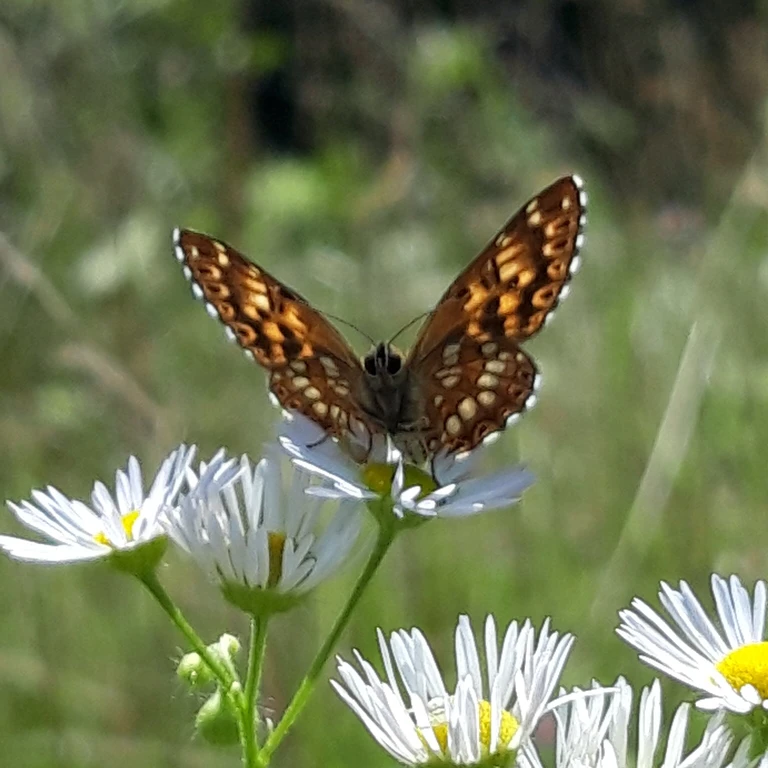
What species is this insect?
Hamearis lucina
